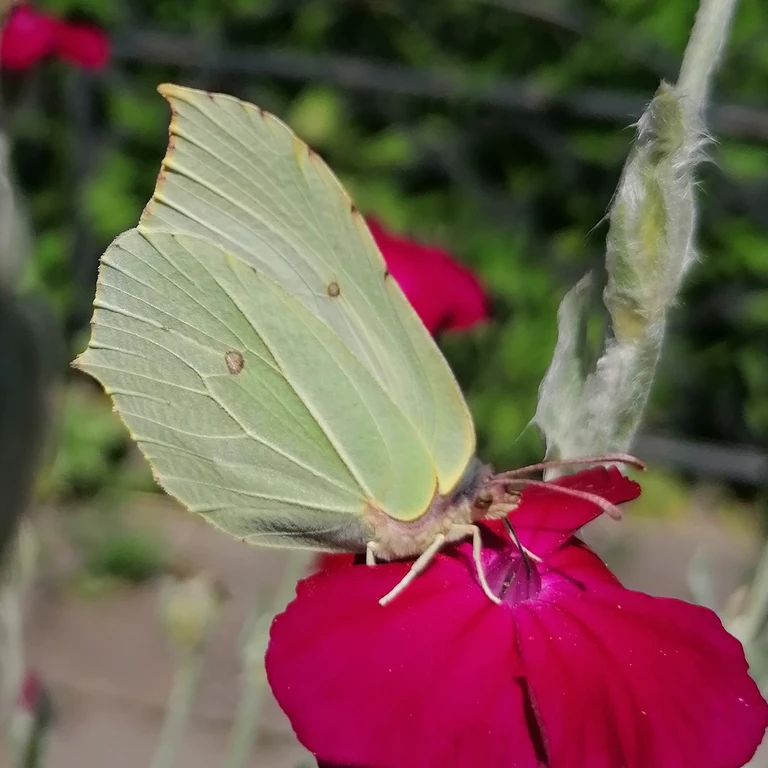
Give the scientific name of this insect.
Gonepteryx rhamni
